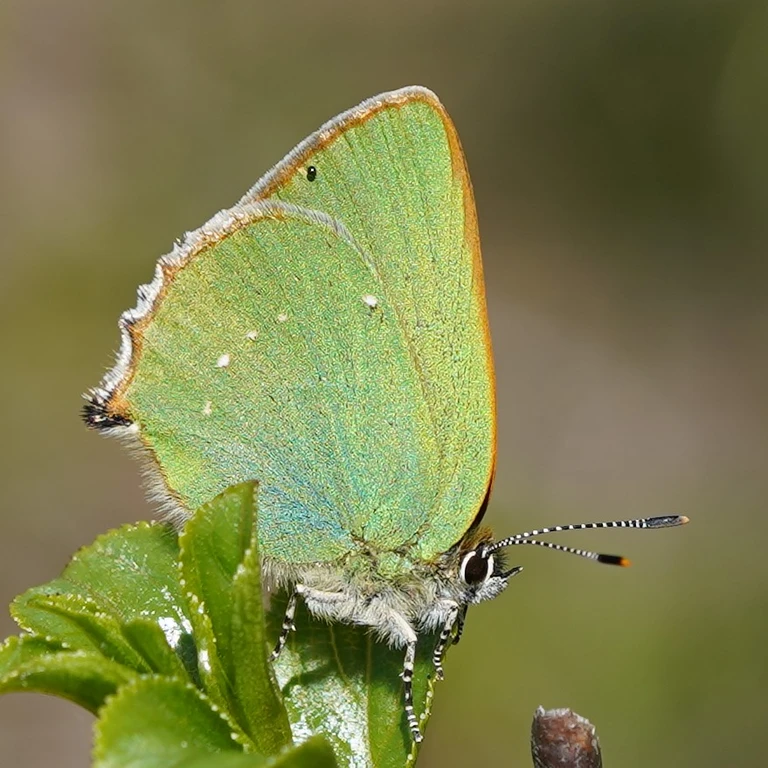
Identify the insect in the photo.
Callophrys rubi
